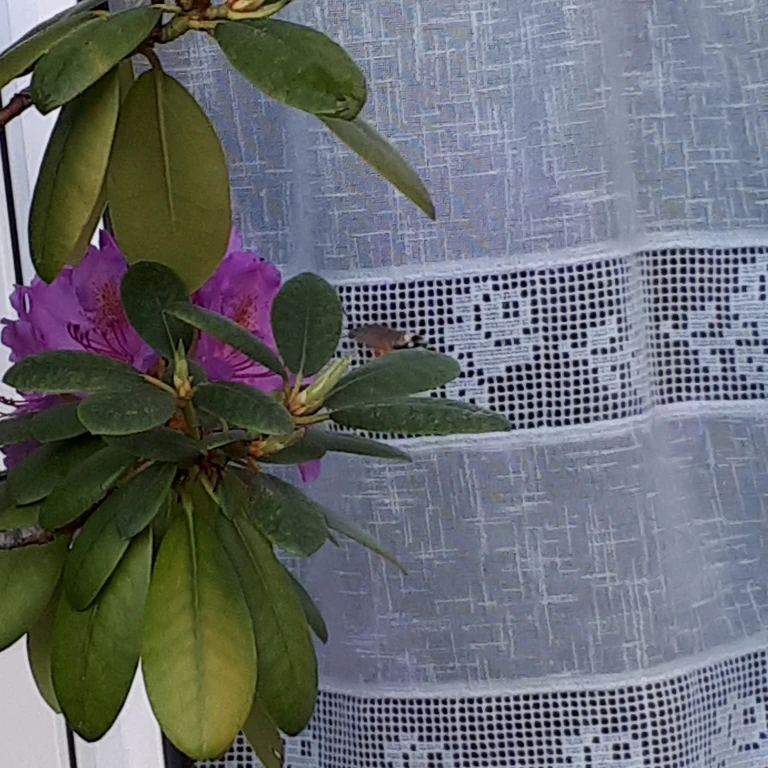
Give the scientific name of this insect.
Macroglossum stellatarum
